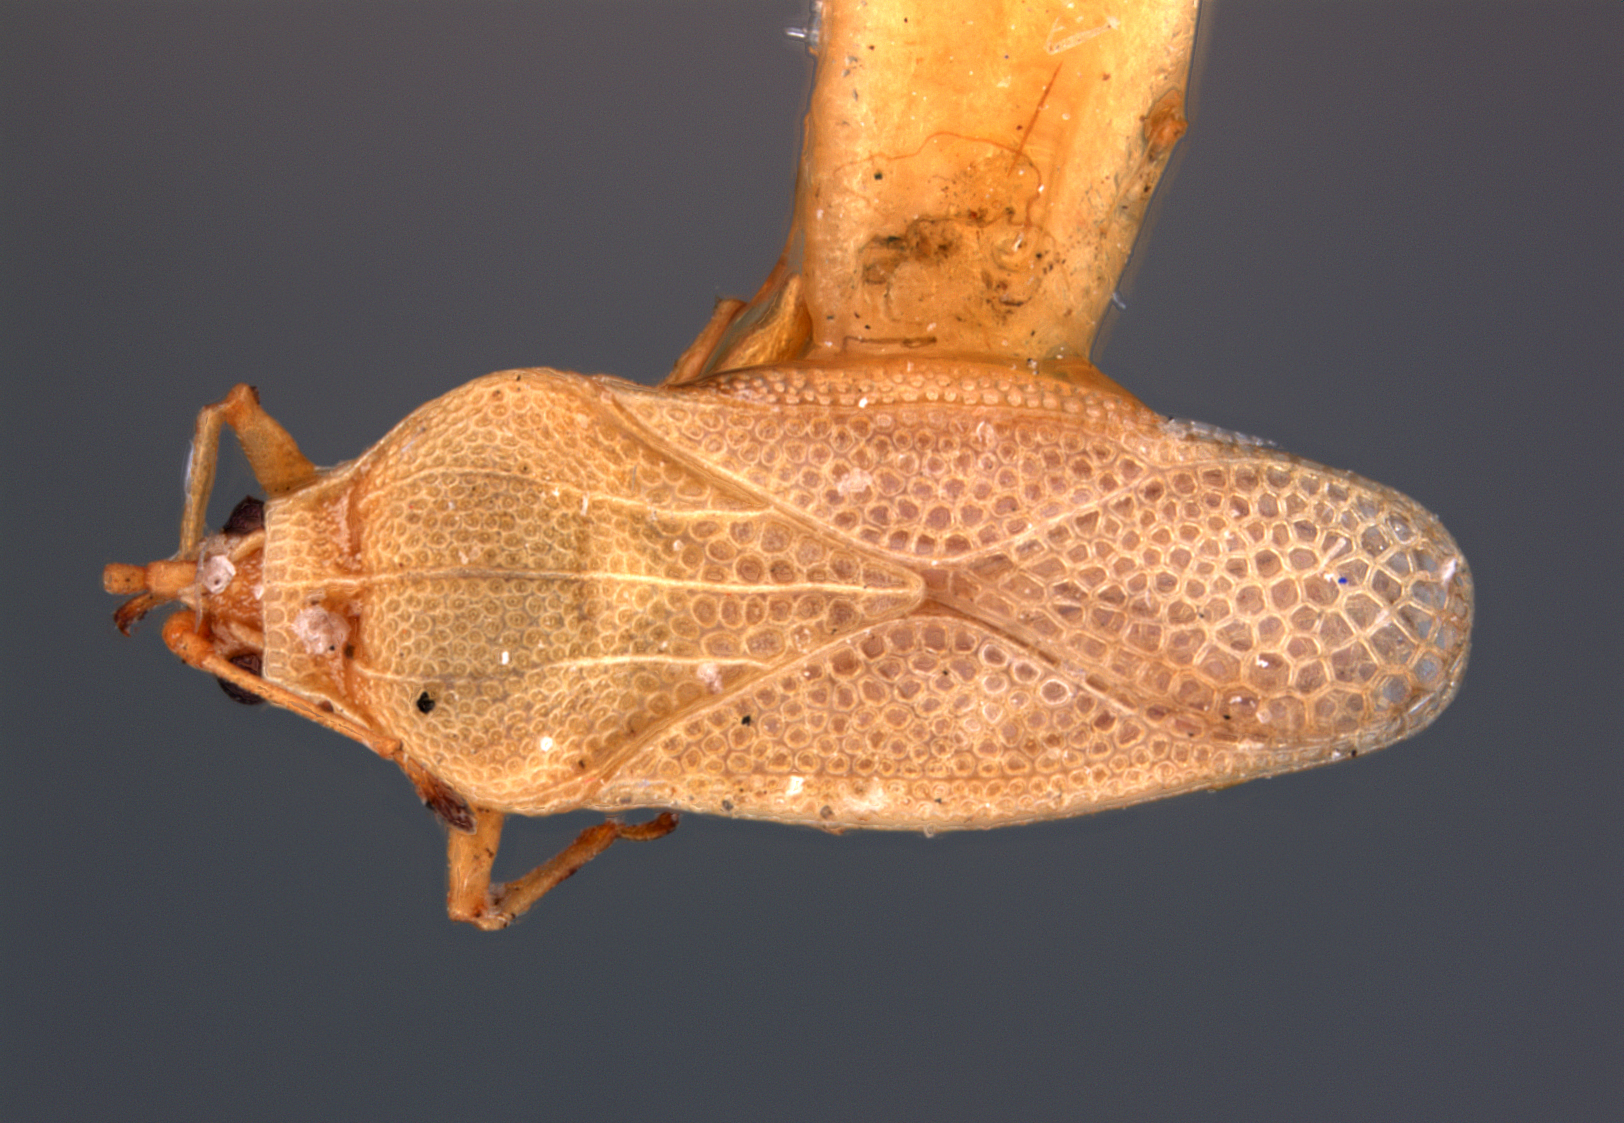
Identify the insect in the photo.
Nethersia koebeli
